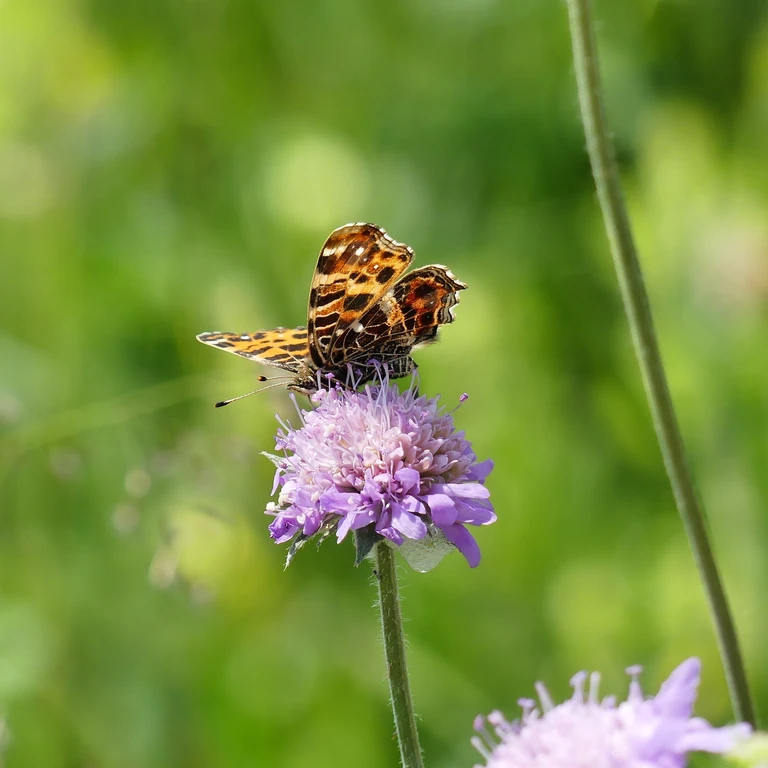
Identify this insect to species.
Araschnia levana
